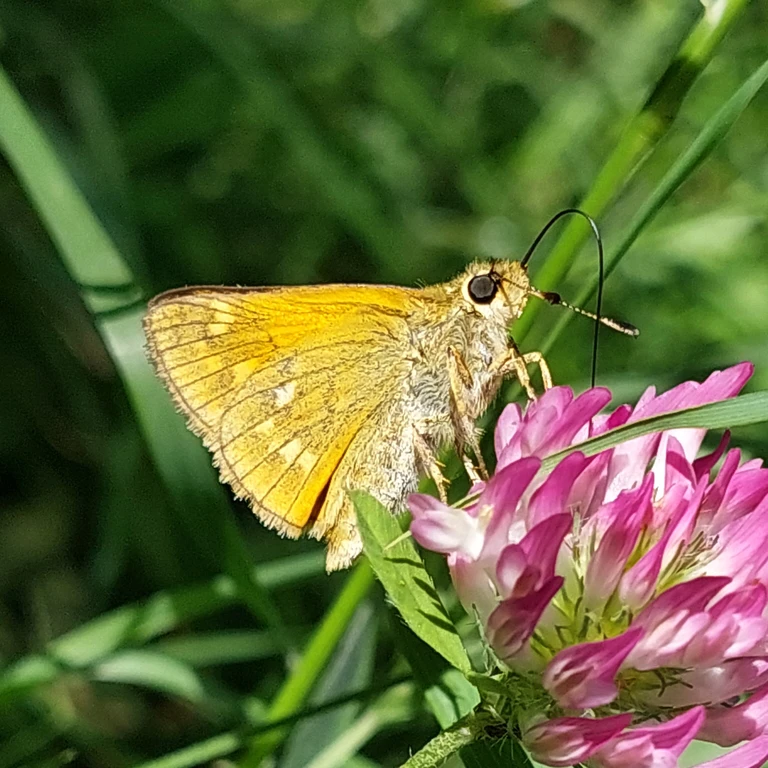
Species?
Ochlodes sylvanus (also Ochlodes venata)
